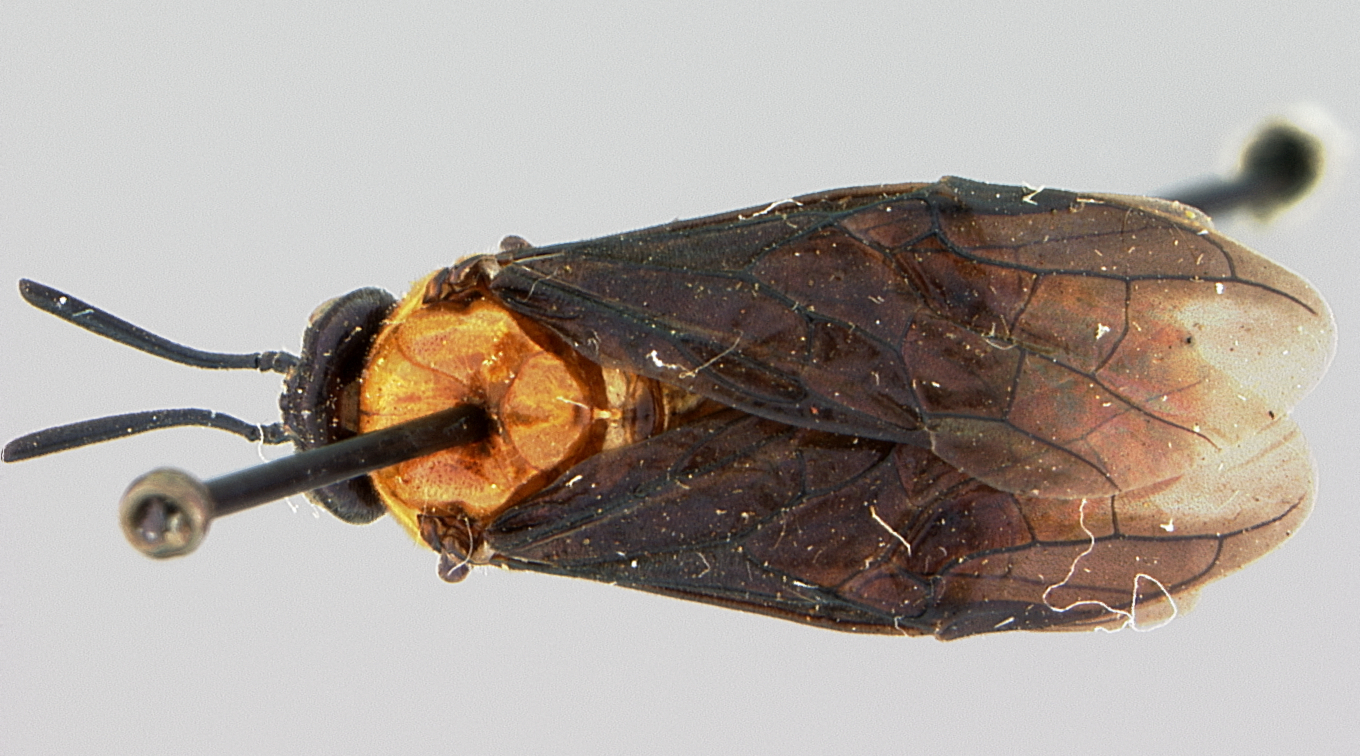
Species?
Arge quidia
